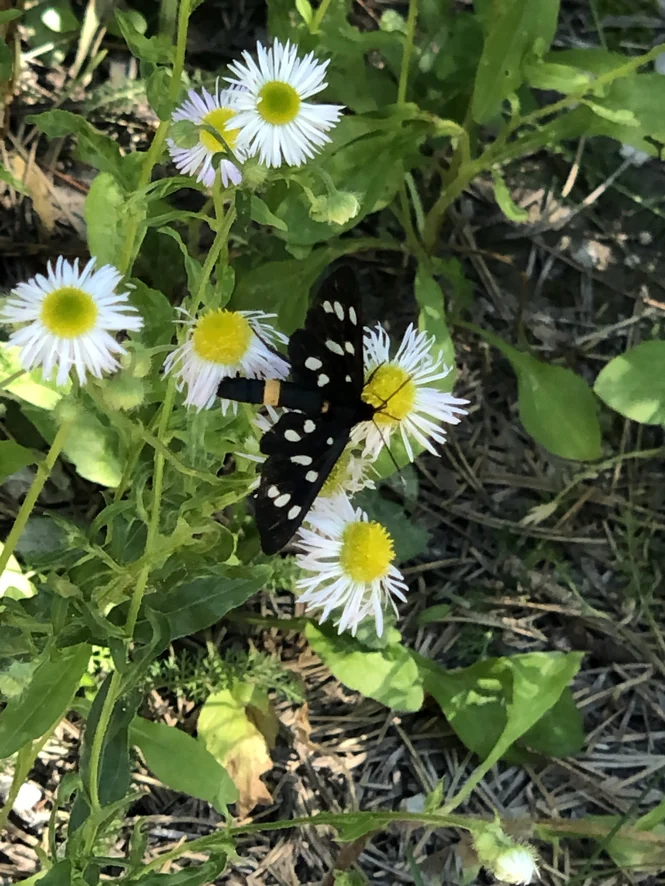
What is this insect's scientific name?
Amata phegea
